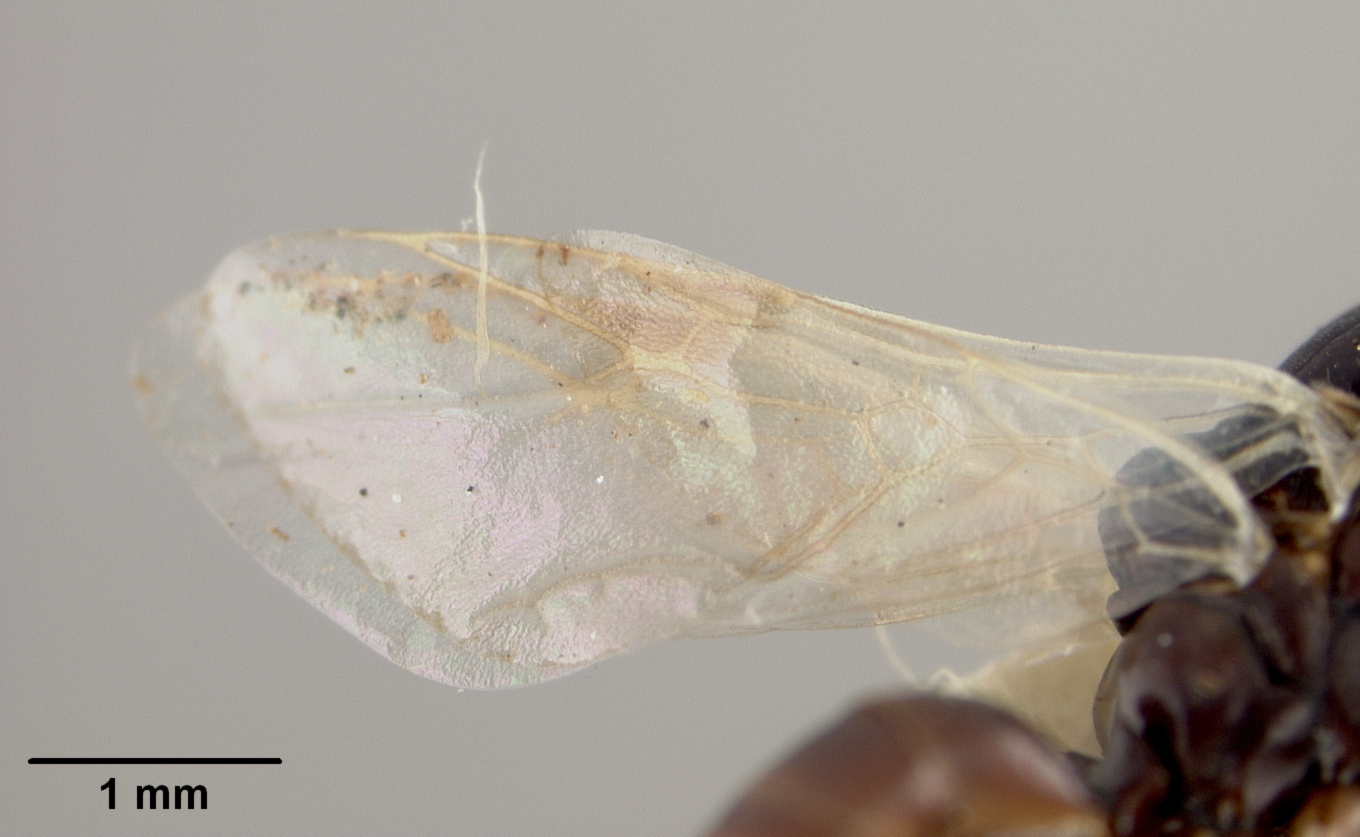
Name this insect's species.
Polyergus lucidus
